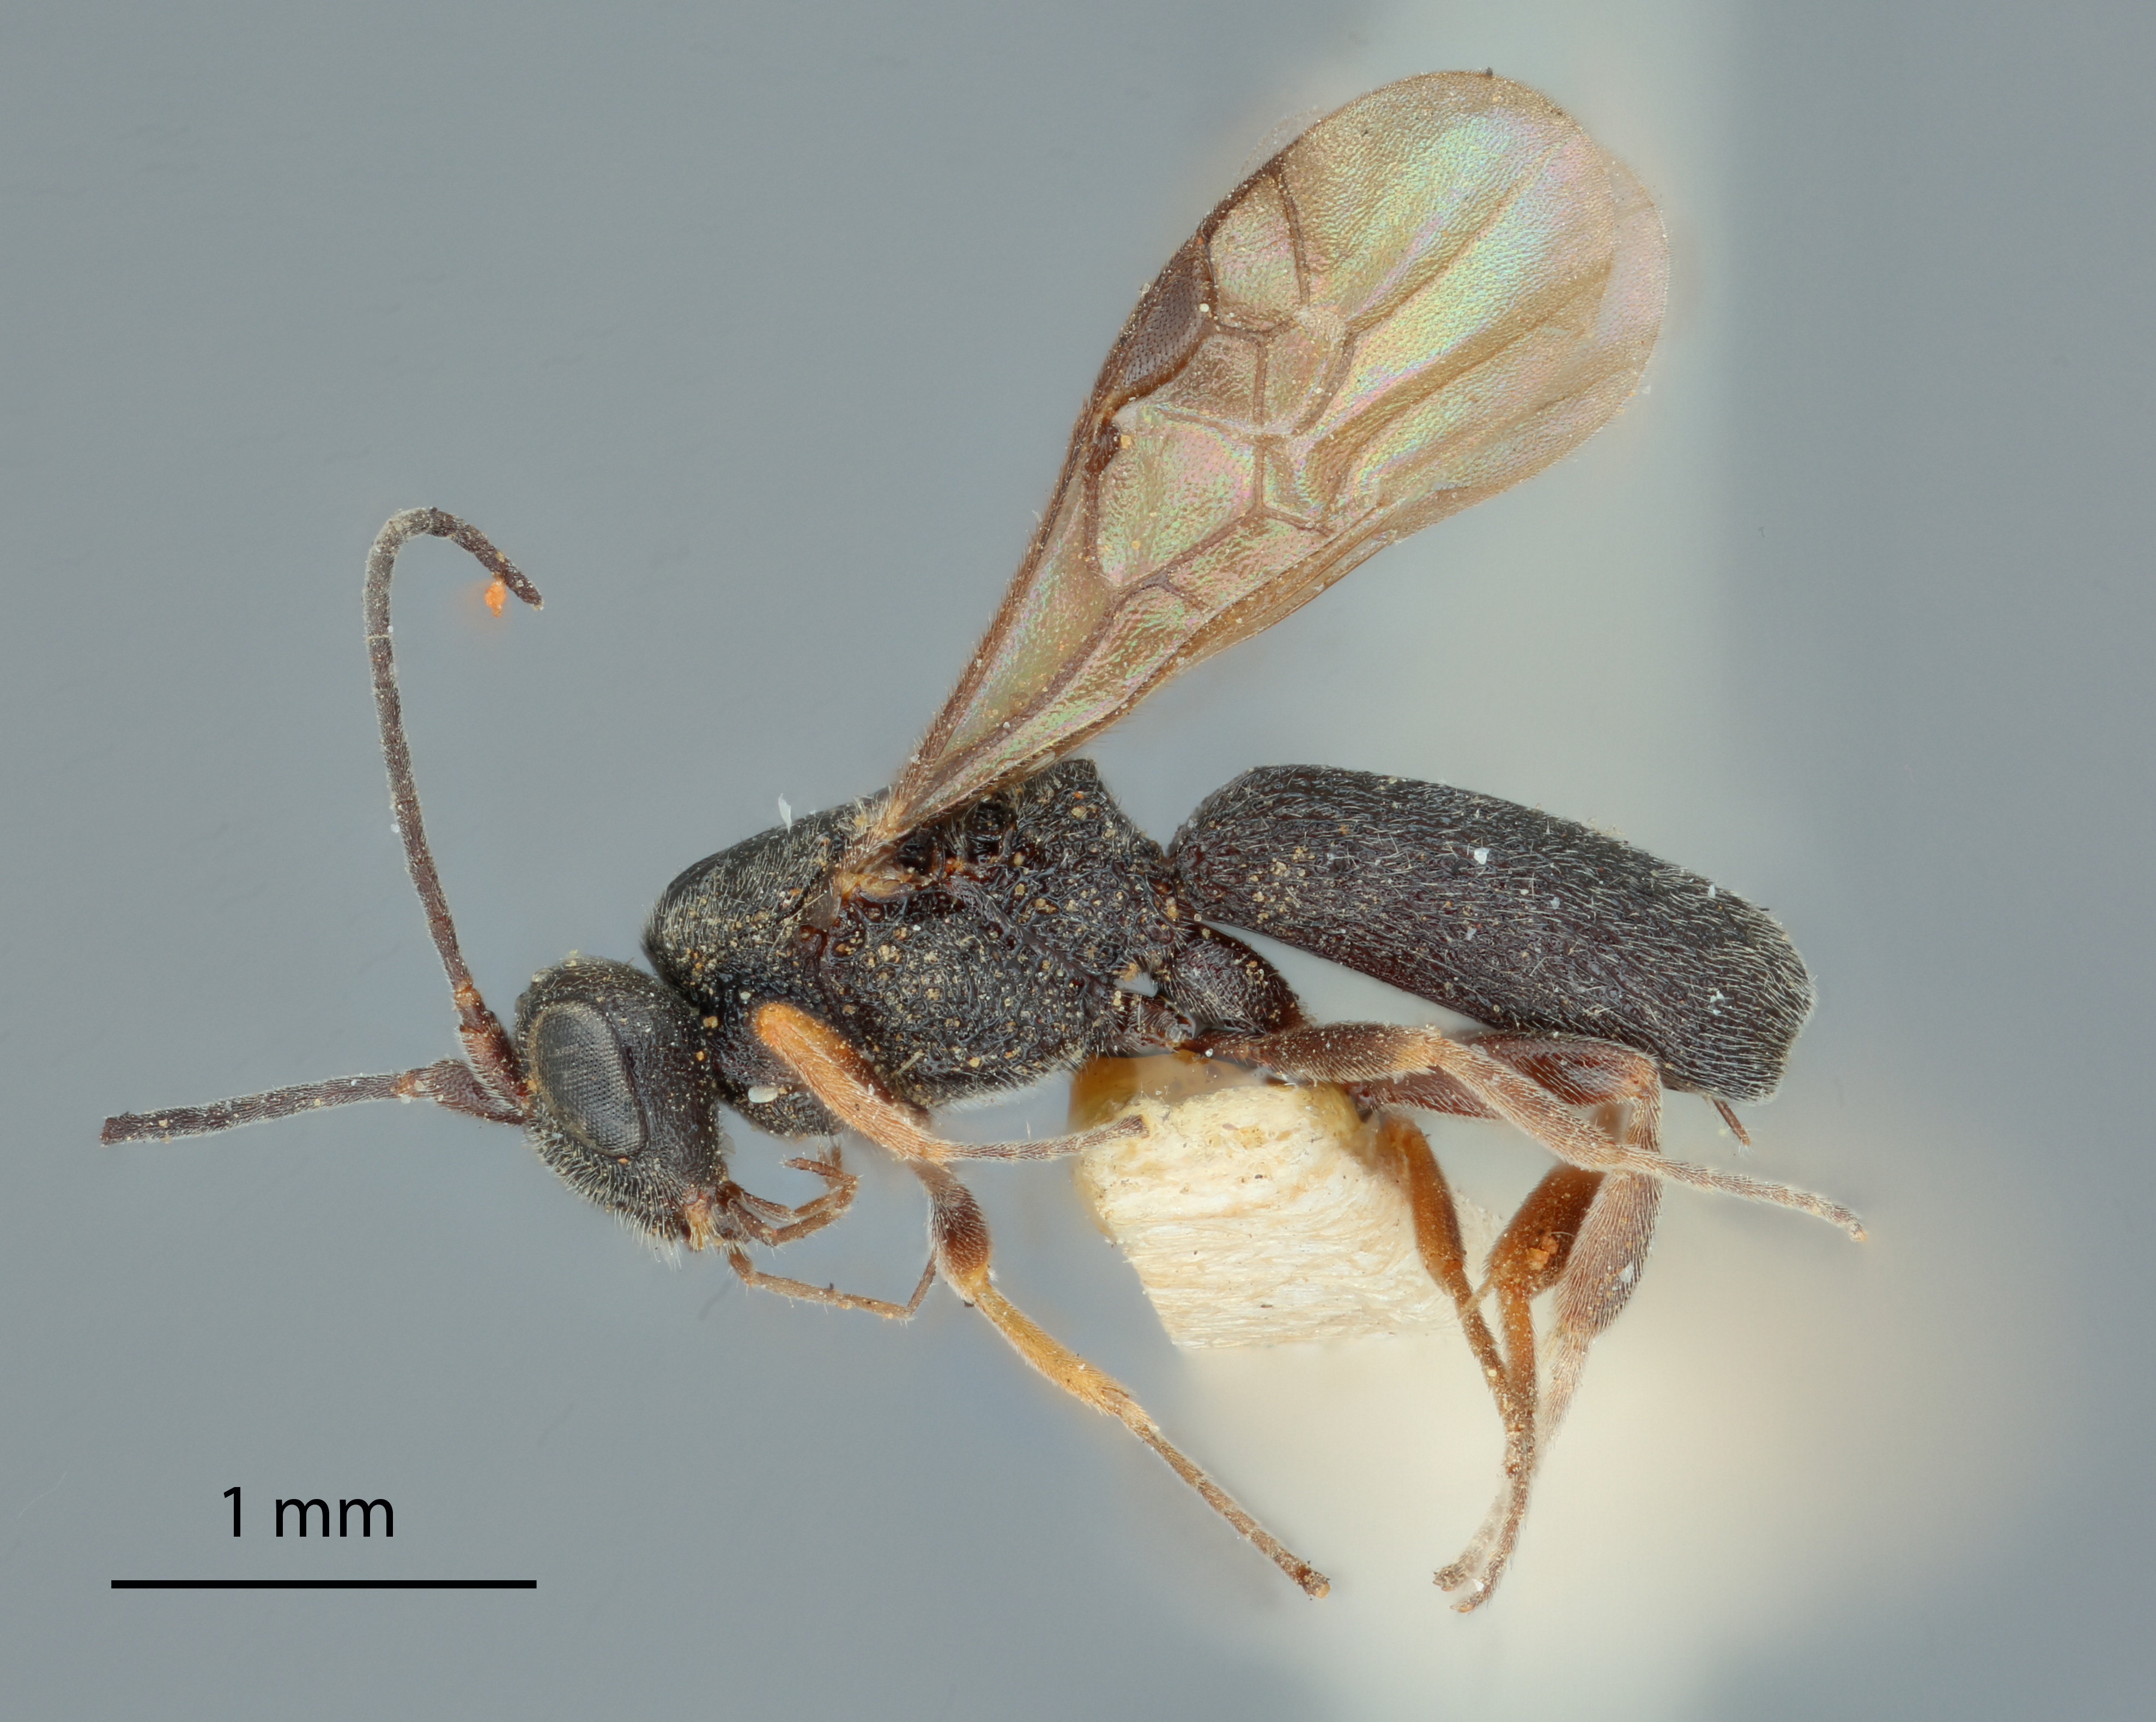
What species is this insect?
Chelonus nigripennis
